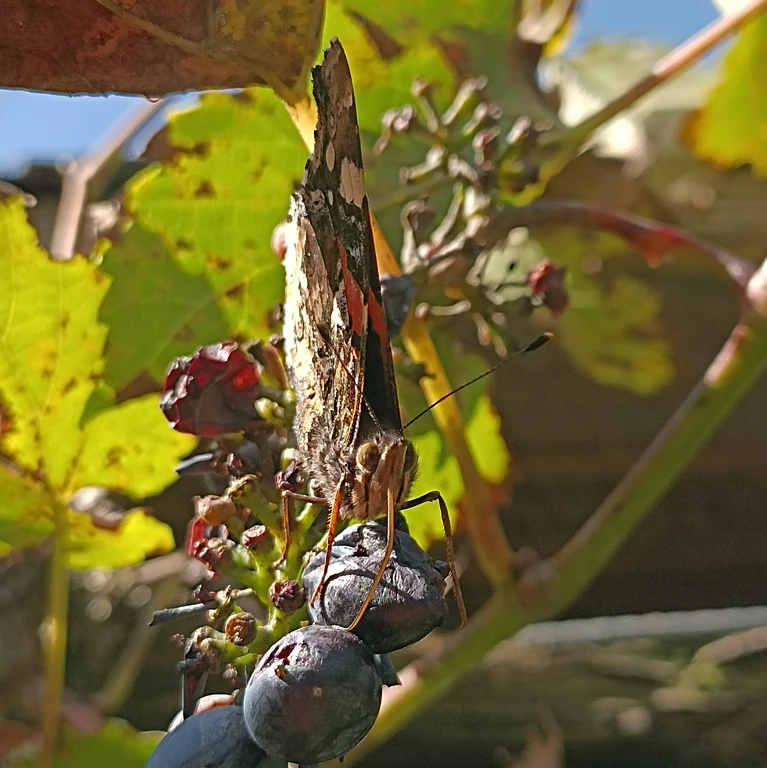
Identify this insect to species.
Vanessa atalanta
